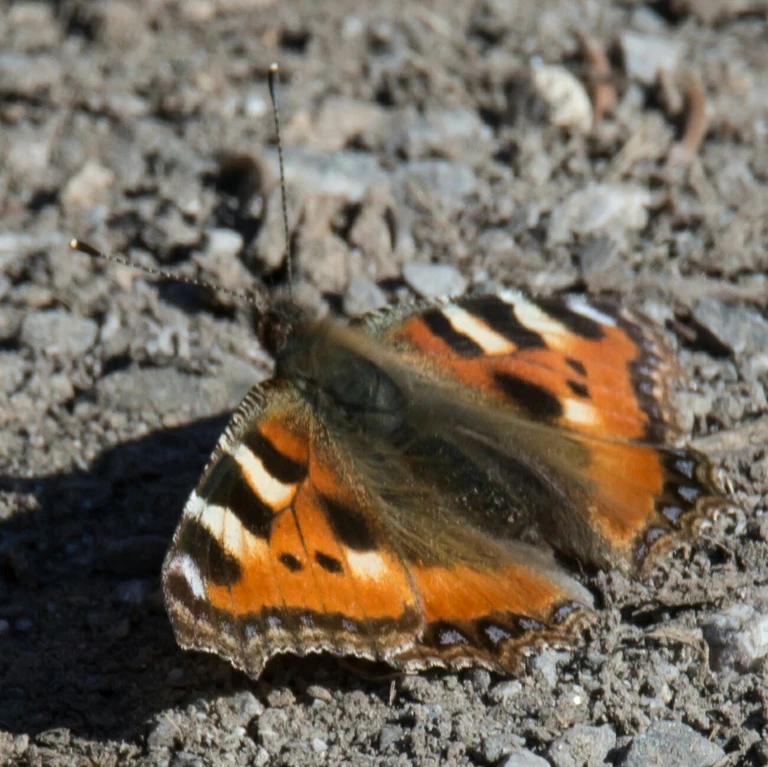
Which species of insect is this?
Aglais urticae
